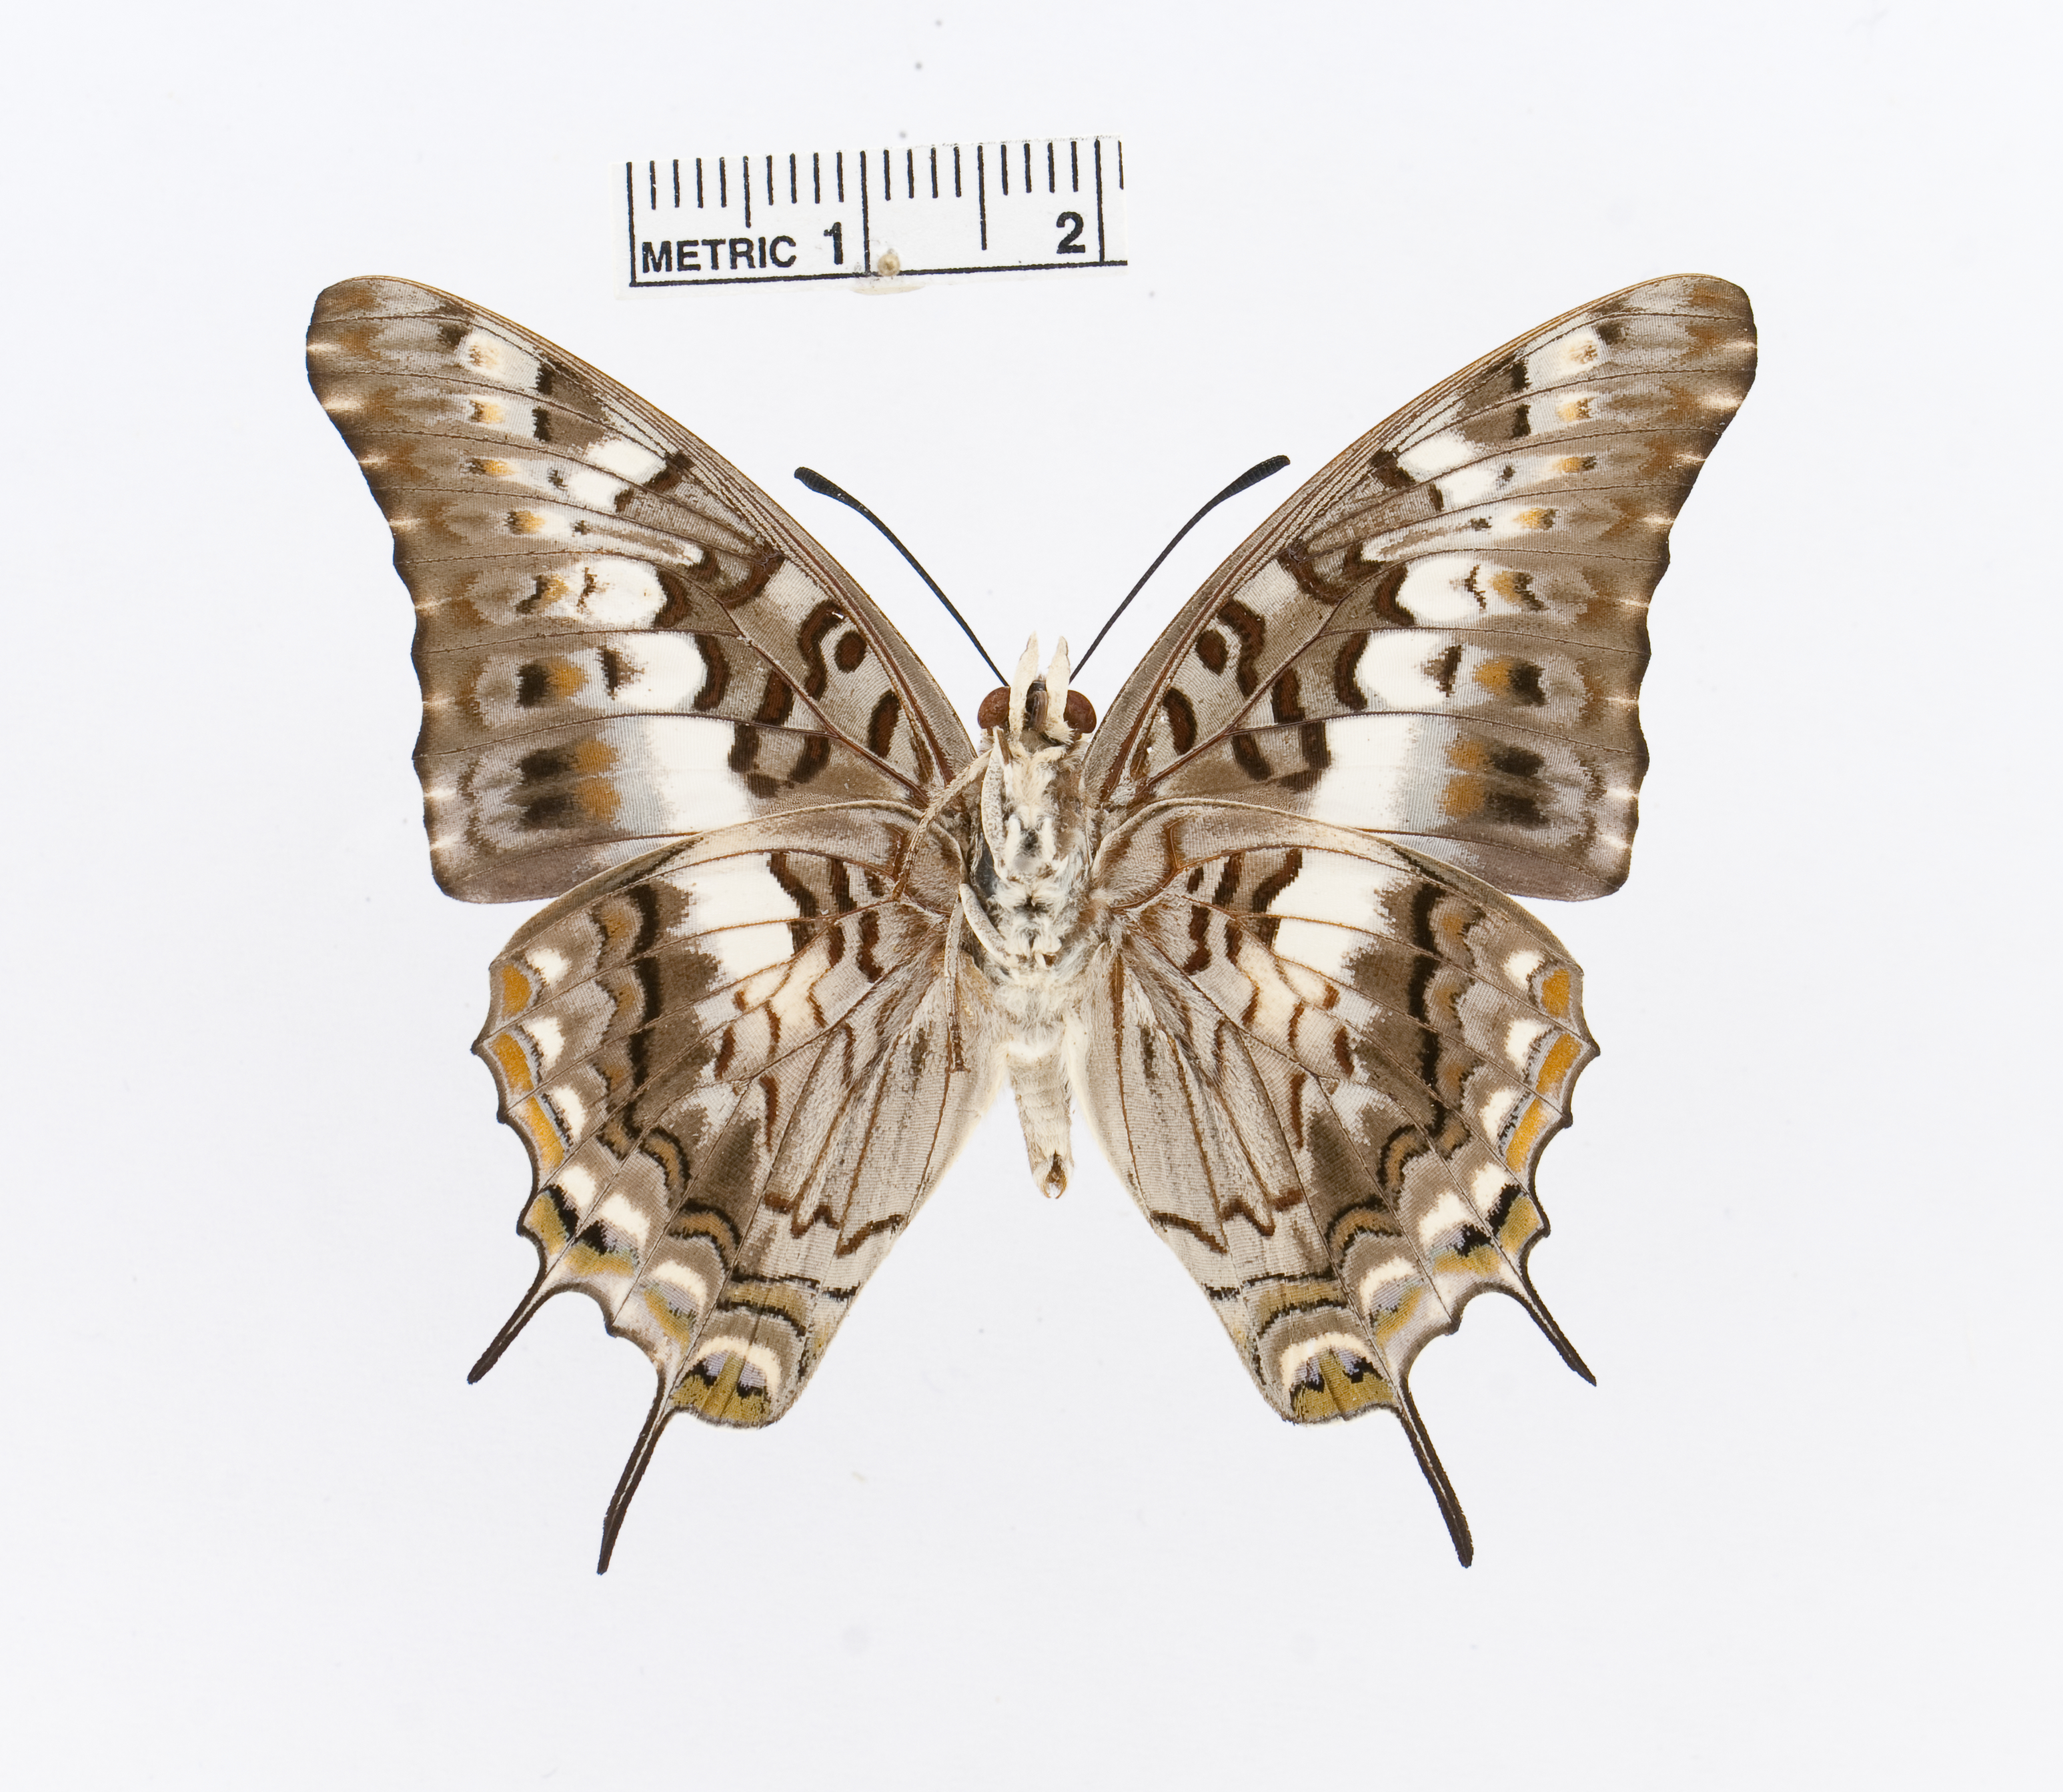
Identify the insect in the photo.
Charaxes achaemenes
